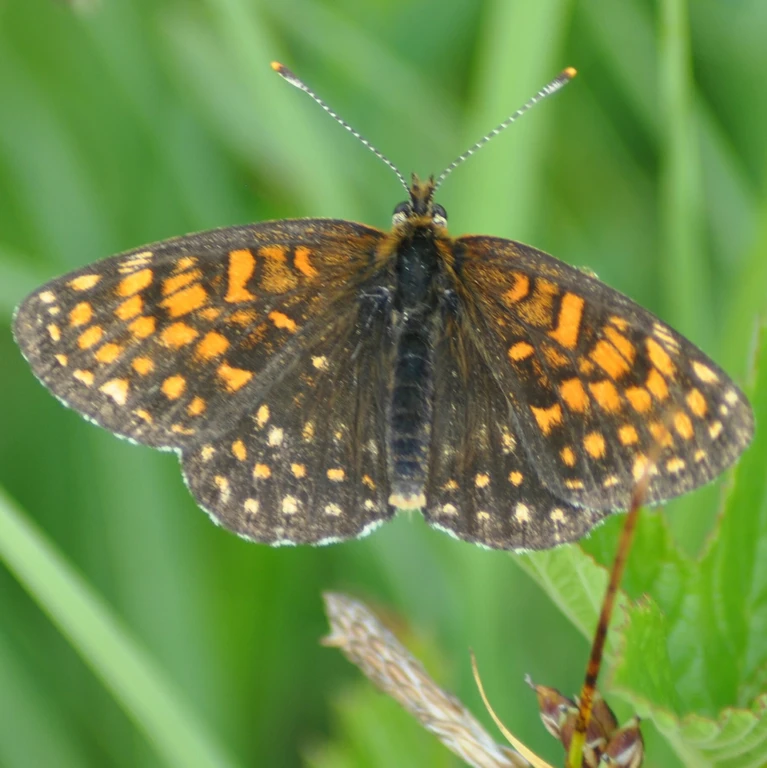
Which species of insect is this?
Melitaea diamina
